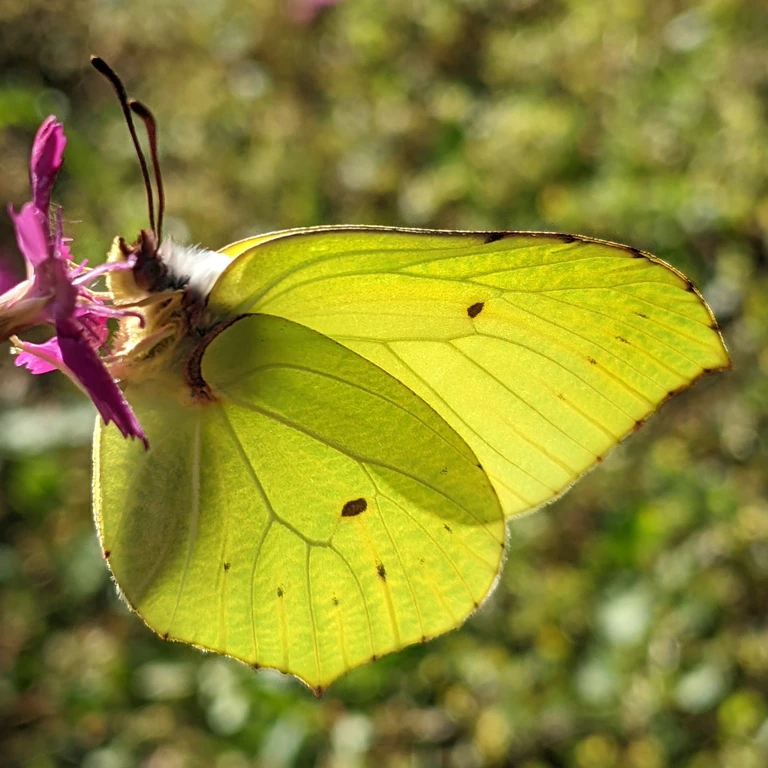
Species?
Gonepteryx rhamni
